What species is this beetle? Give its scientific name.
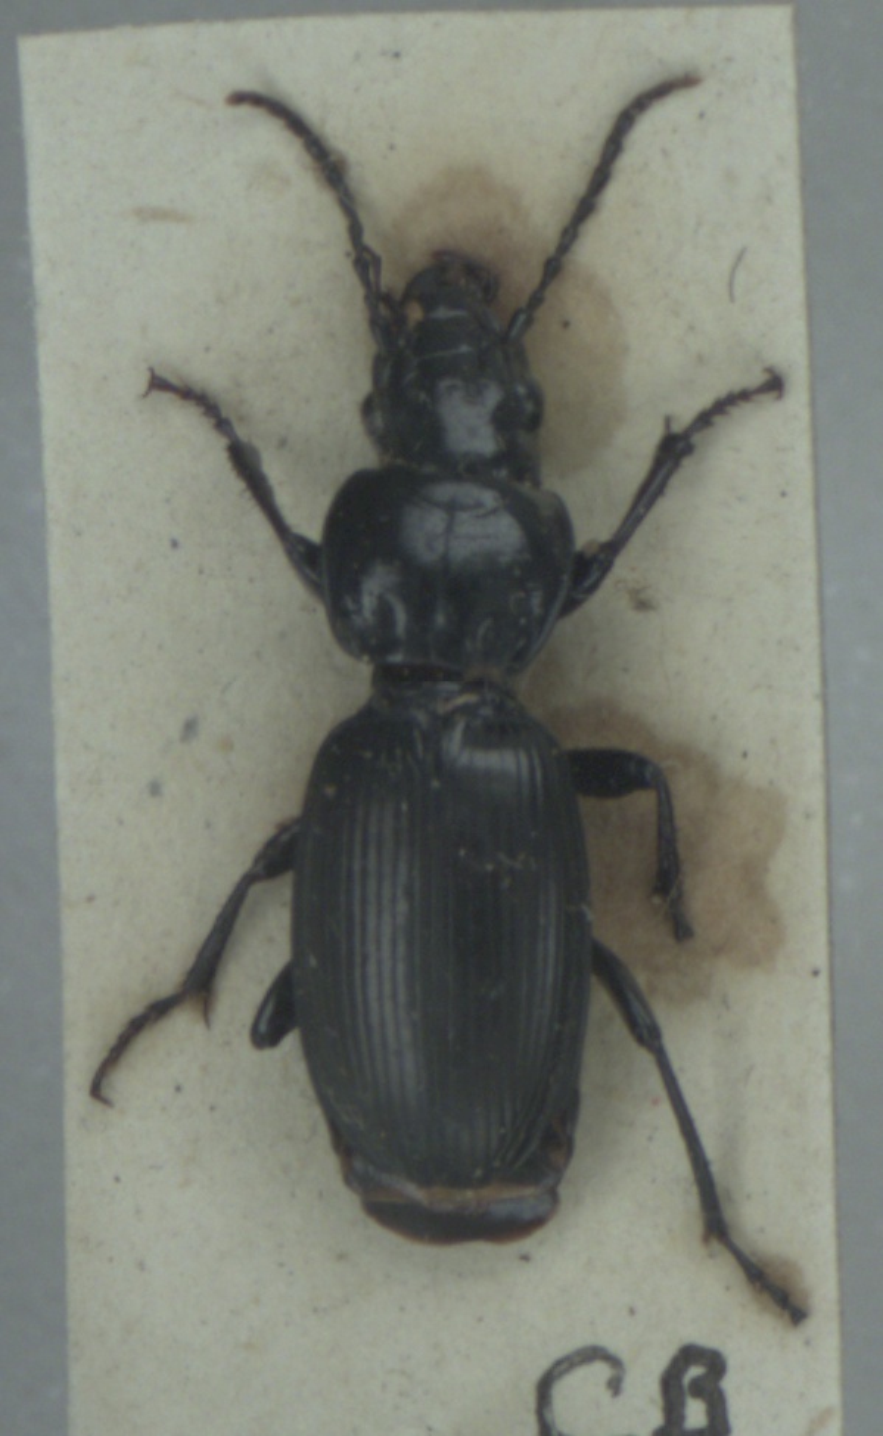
Pterostichus madidus
